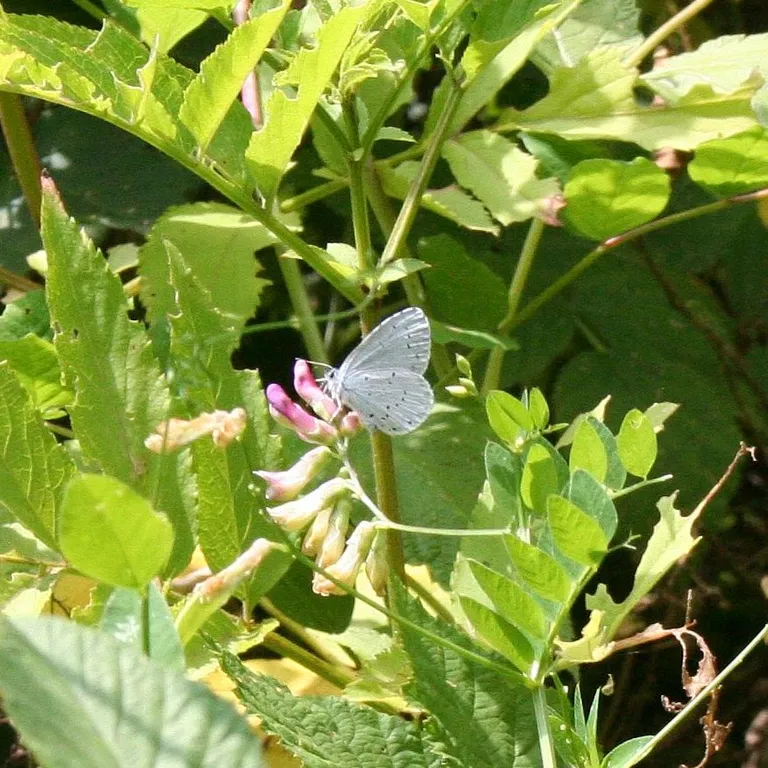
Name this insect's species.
Celastrina argiolus
